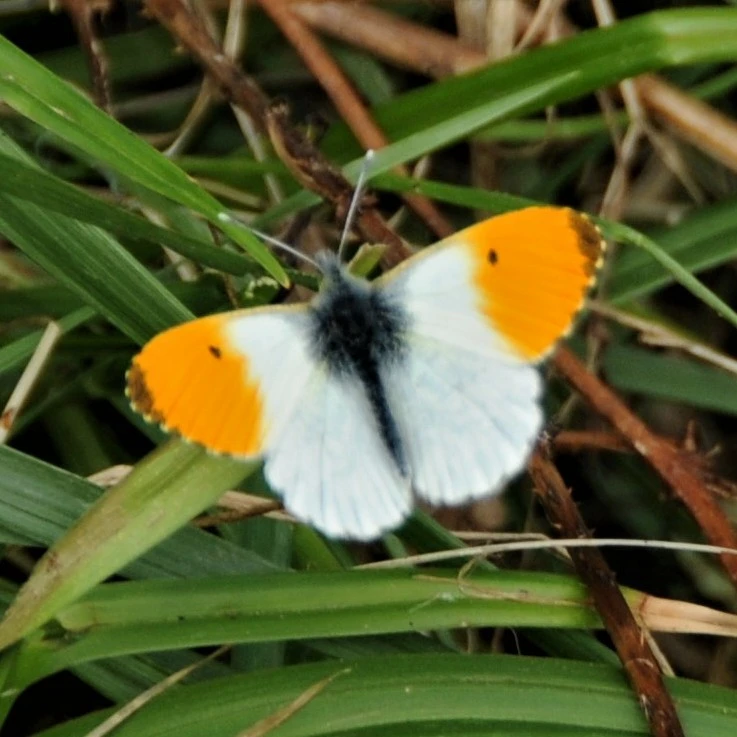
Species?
Anthocharis cardamines
